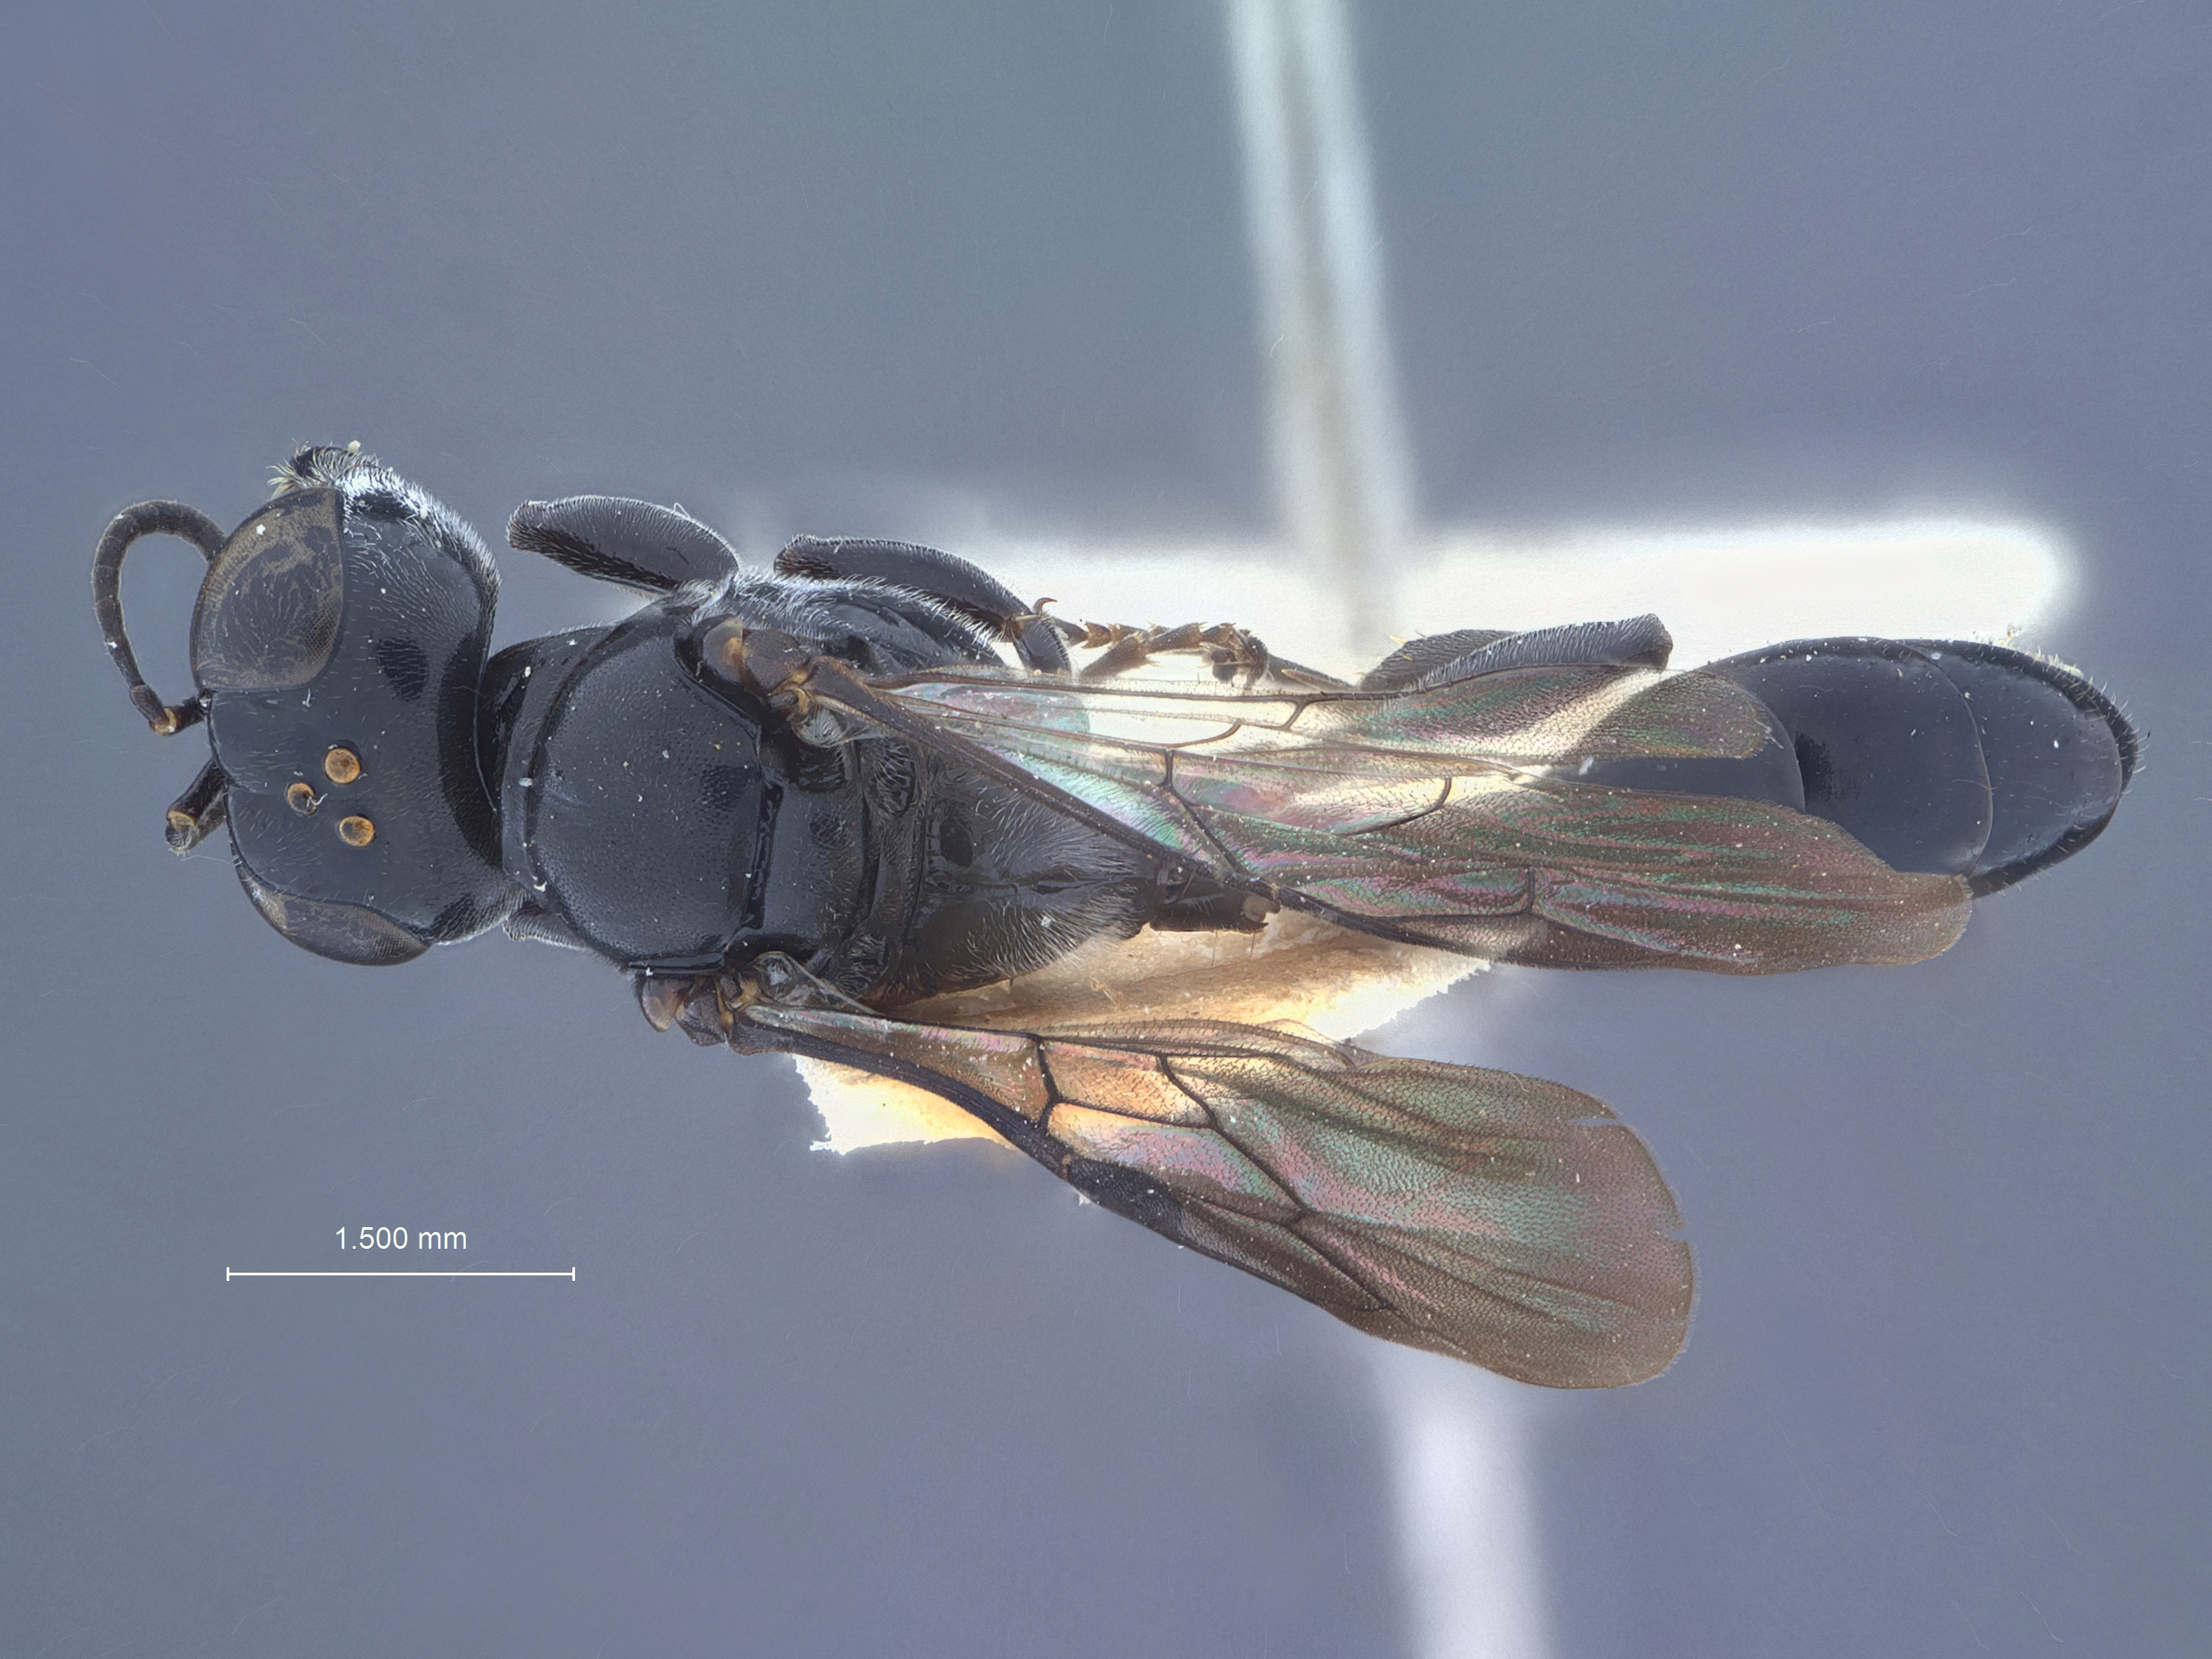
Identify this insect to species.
Crossocerus alticola
